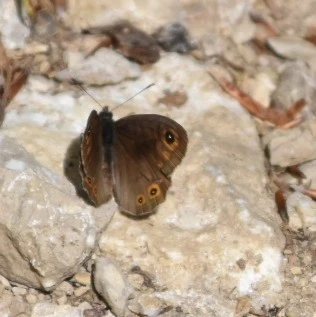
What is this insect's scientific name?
Lasiommata petropolitana (also Pararge petropolitana)
